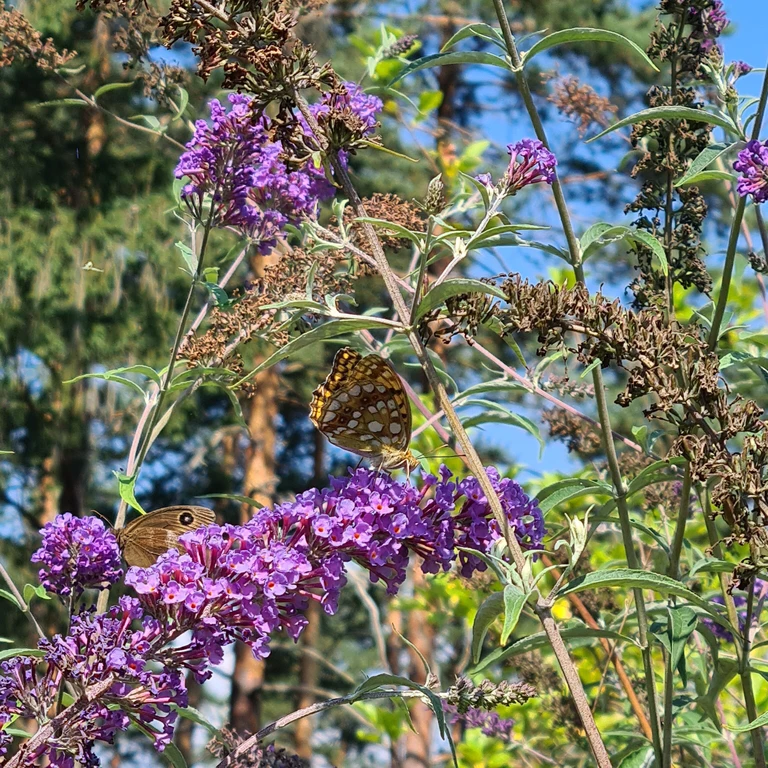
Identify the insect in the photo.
Fabriciana adippe
